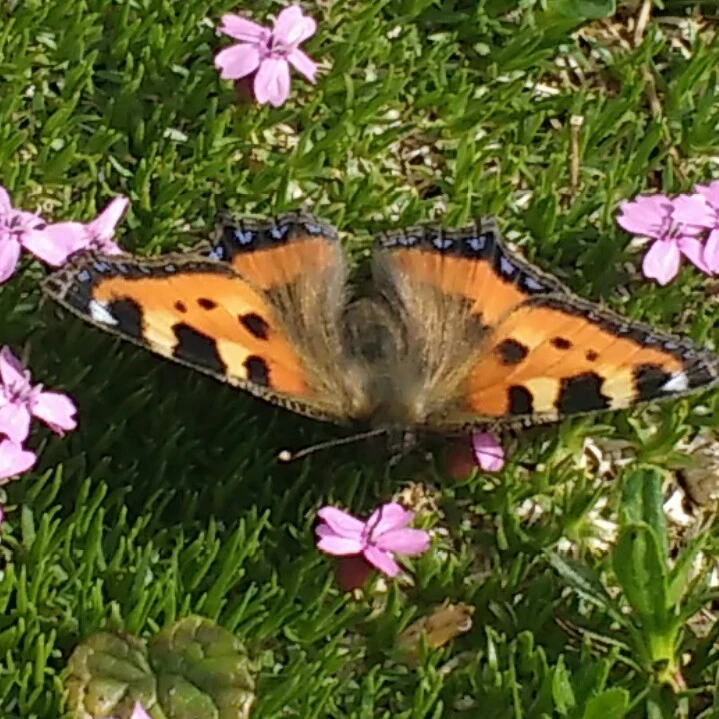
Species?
Aglais urticae
